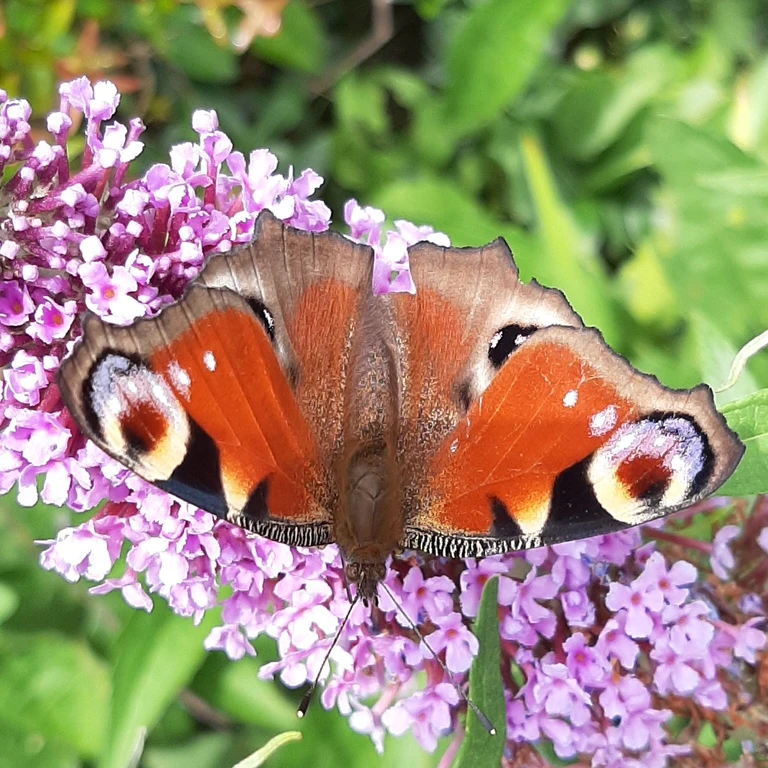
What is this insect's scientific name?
Aglais io
